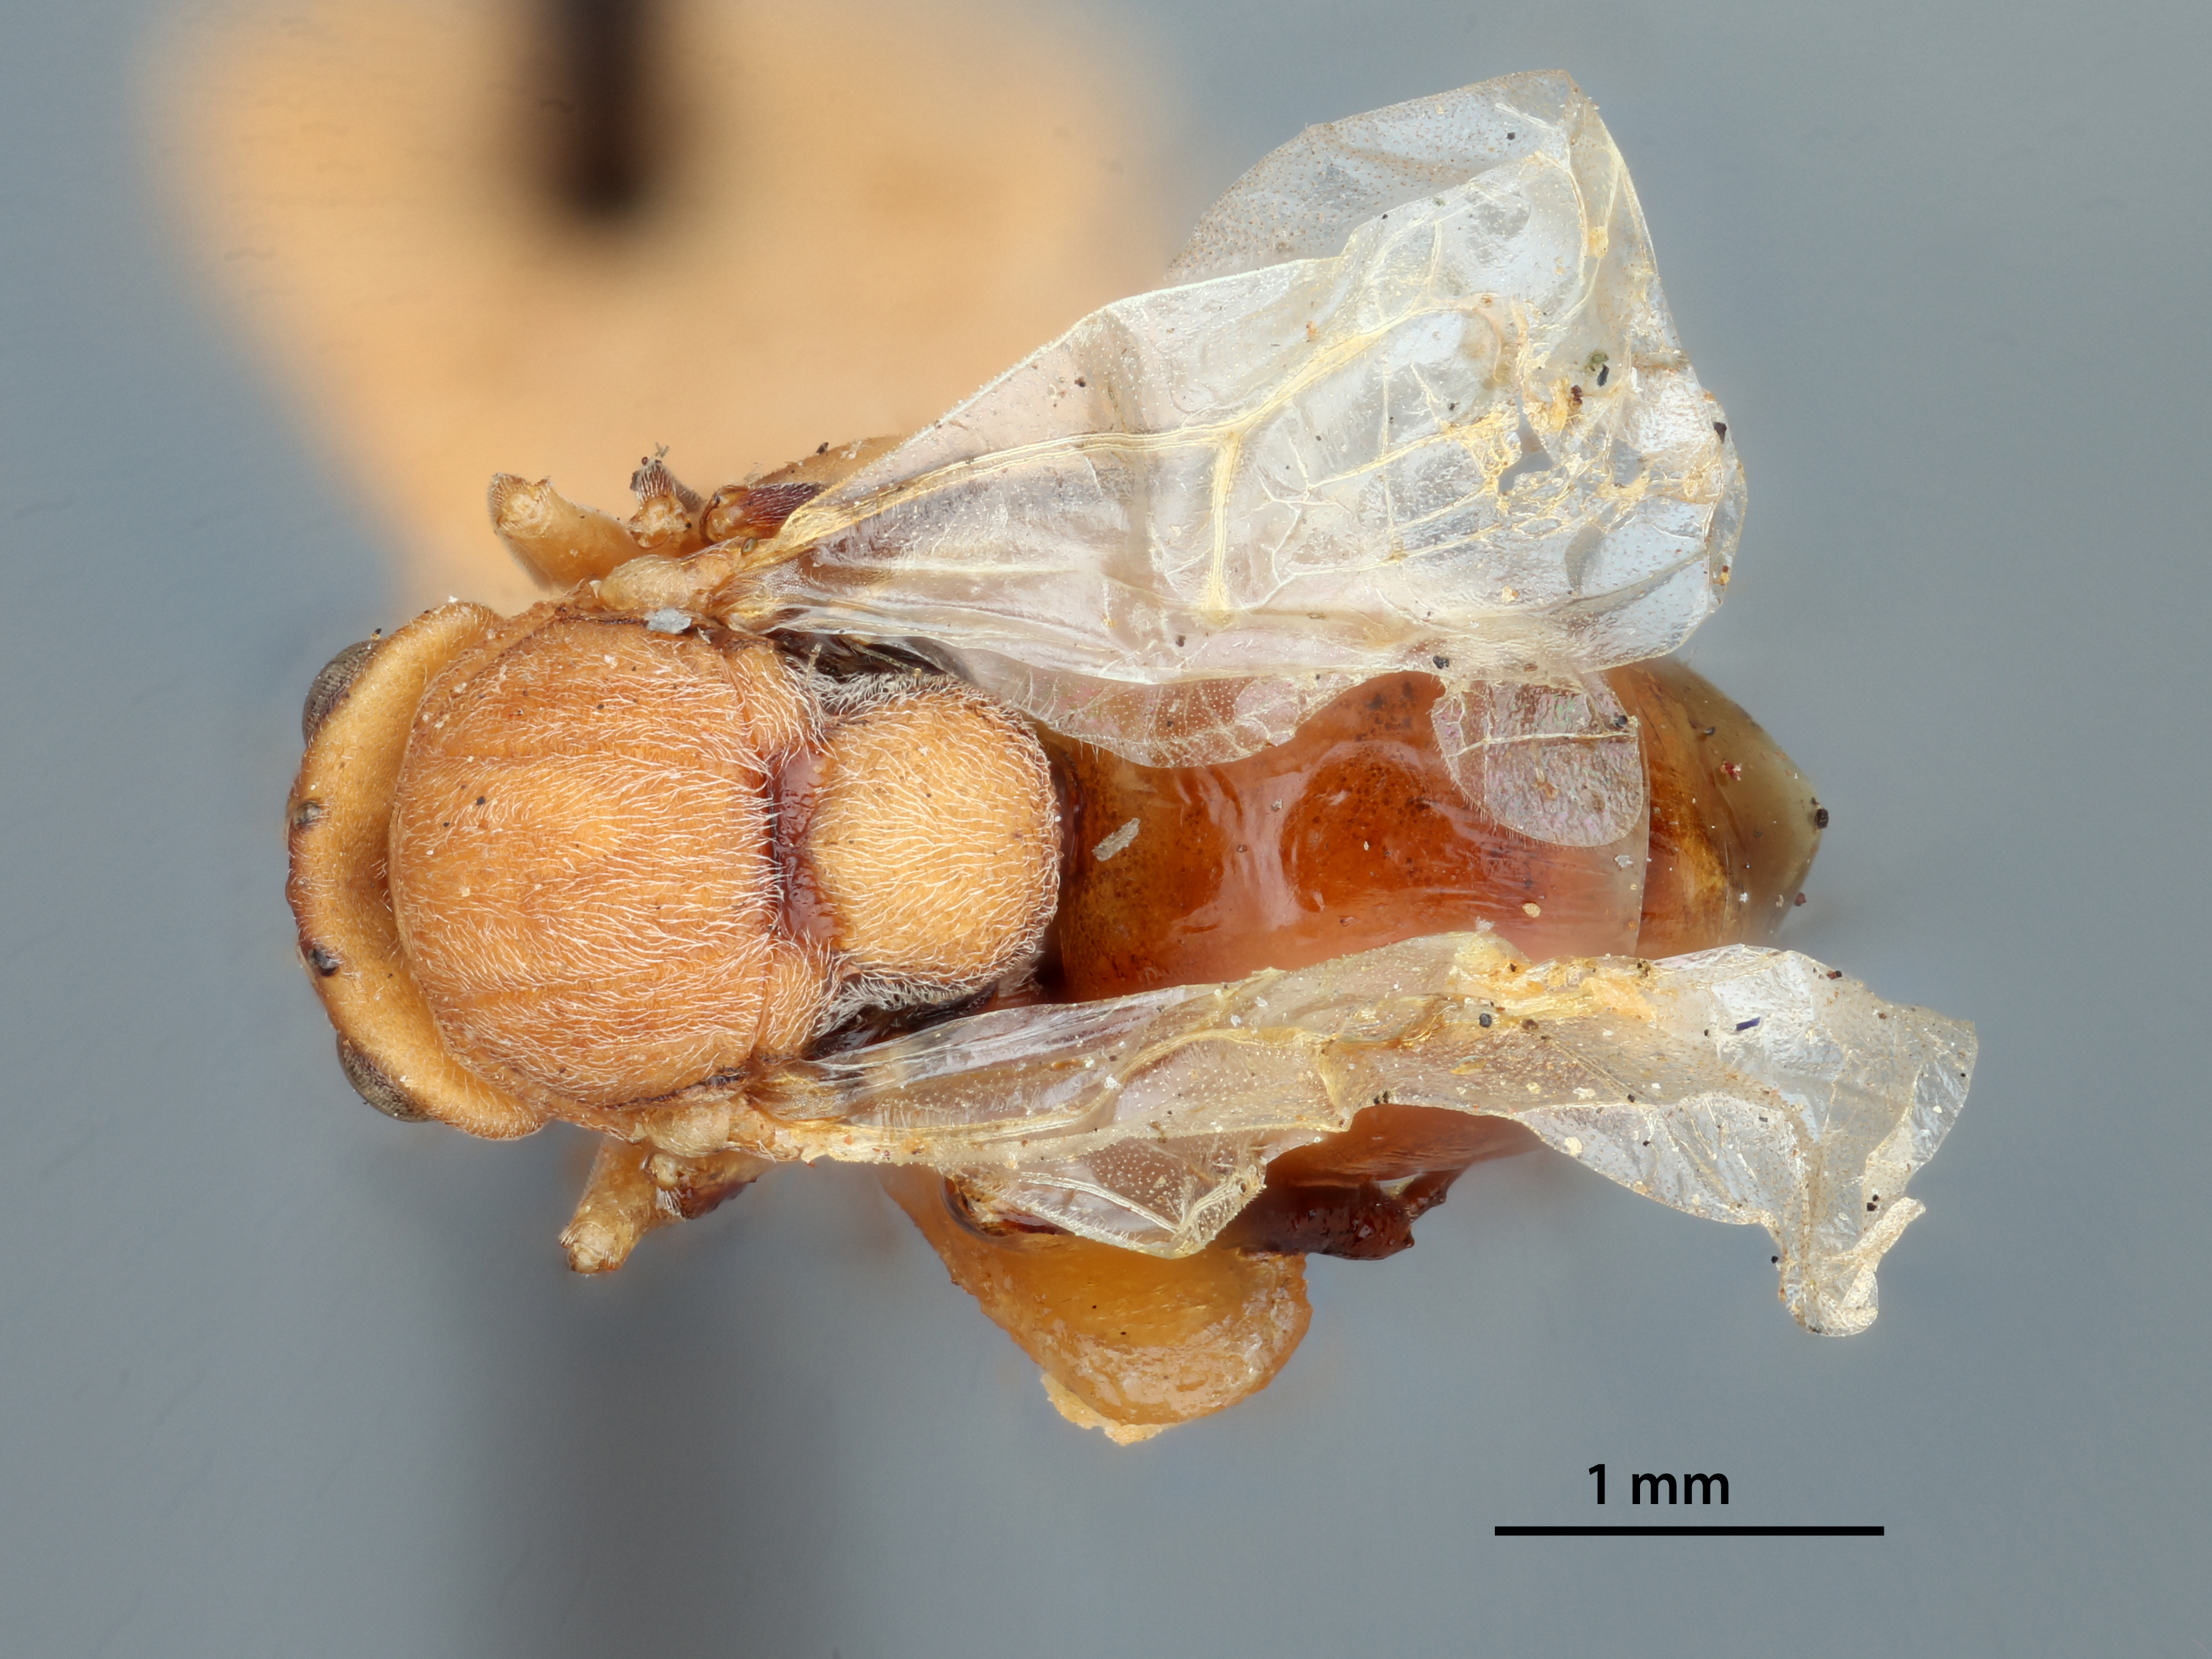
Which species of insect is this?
Callirhytis banalapsis
